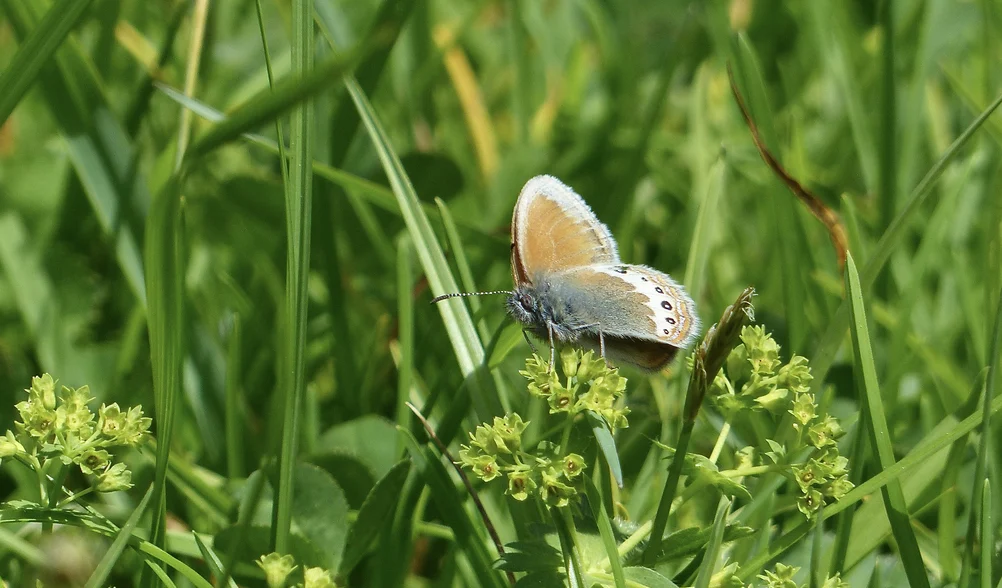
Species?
Coenonympha gardetta
